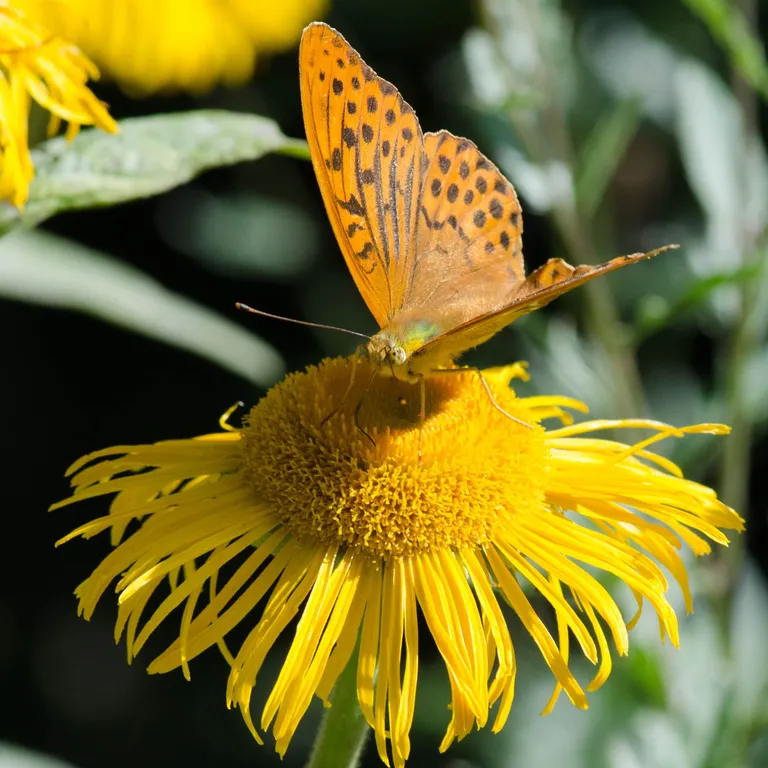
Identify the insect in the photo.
Argynnis paphia
